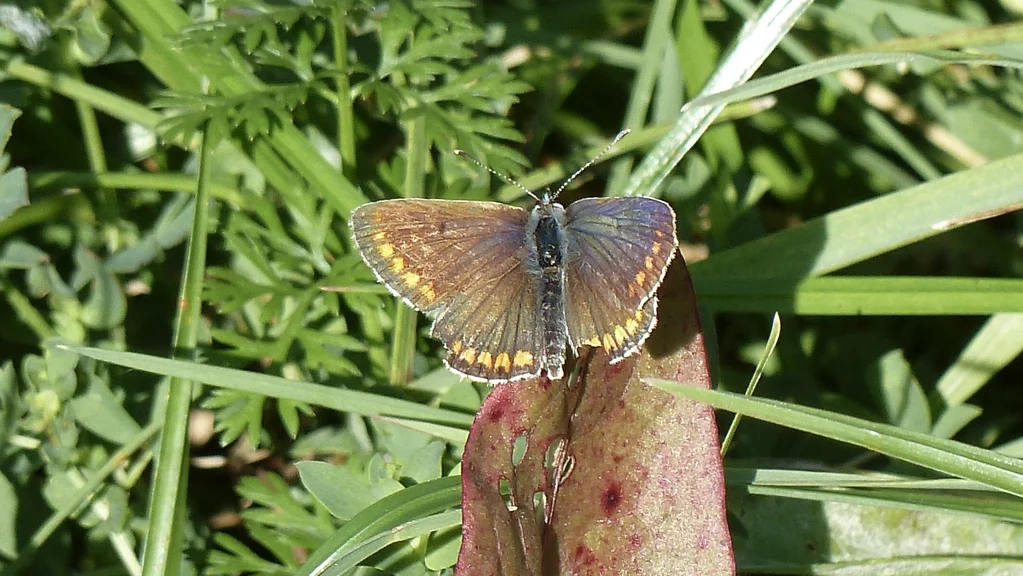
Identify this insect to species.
Aricia agestis/artaxerxes
